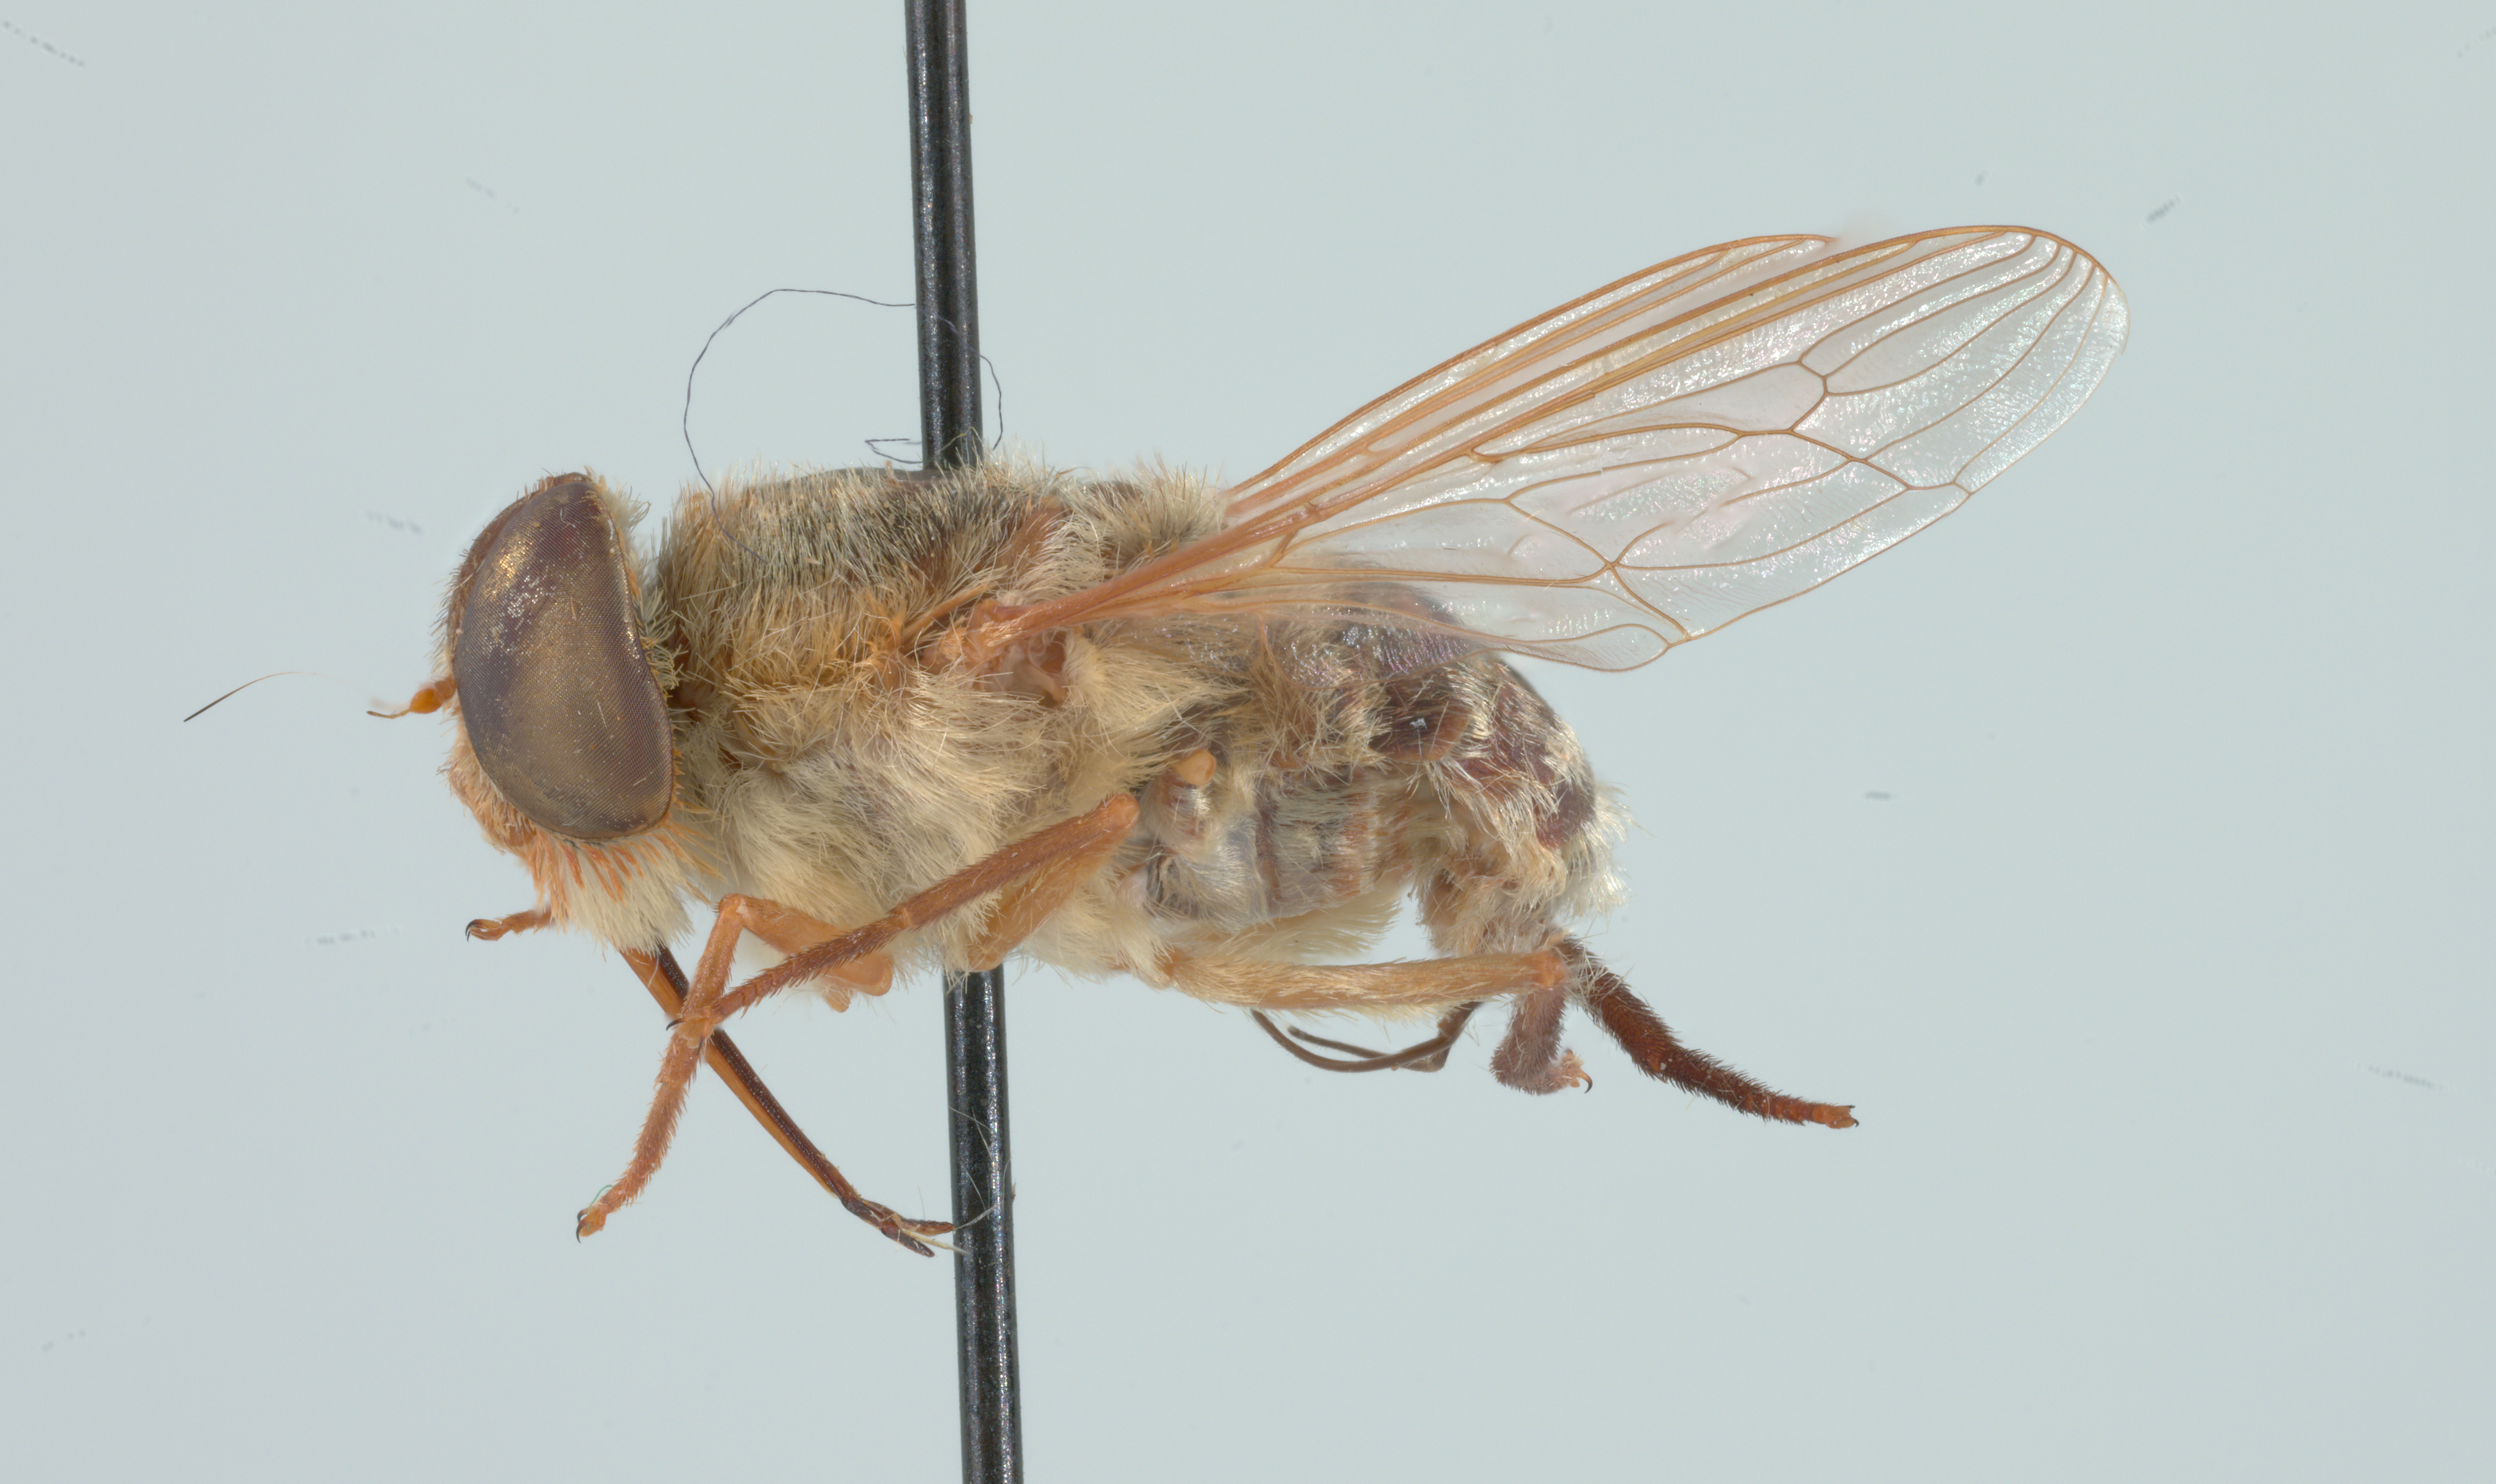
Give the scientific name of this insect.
Neorhynchocephalus volaticus
